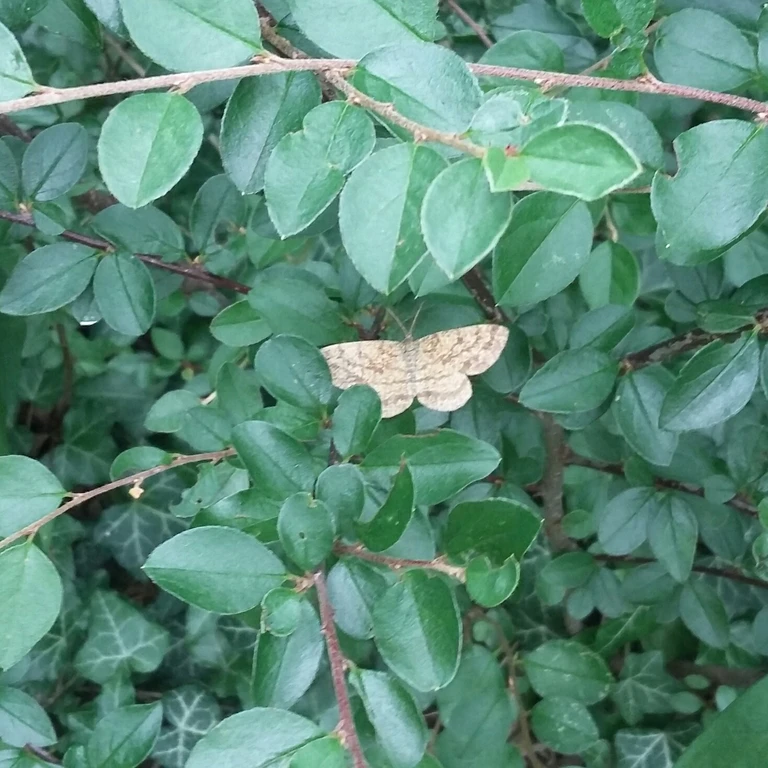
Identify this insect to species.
Ematurga atomaria
